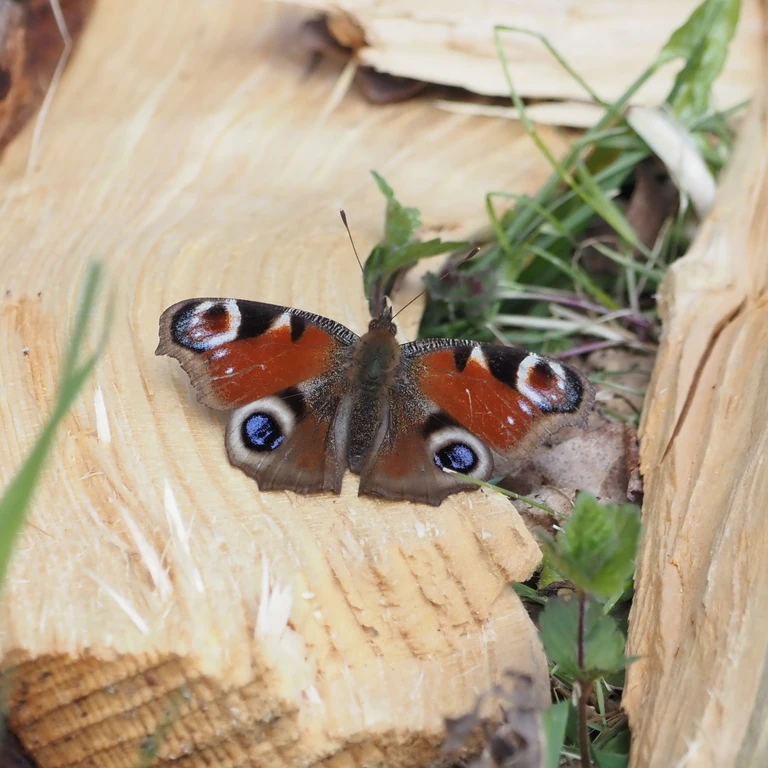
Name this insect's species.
Aglais io
